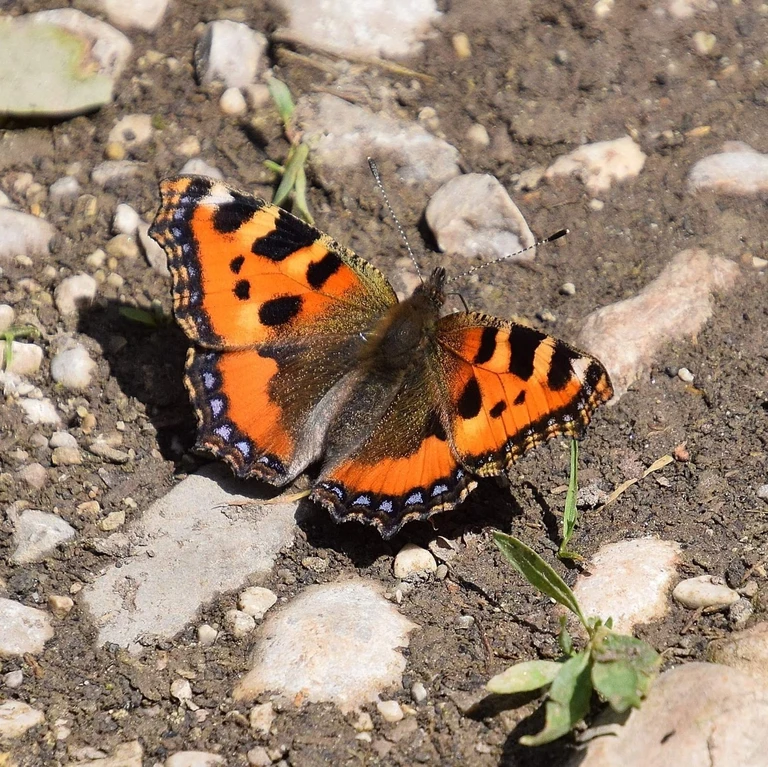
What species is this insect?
Aglais urticae
